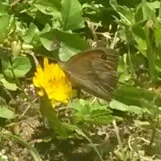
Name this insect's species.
Maniola jurtina
